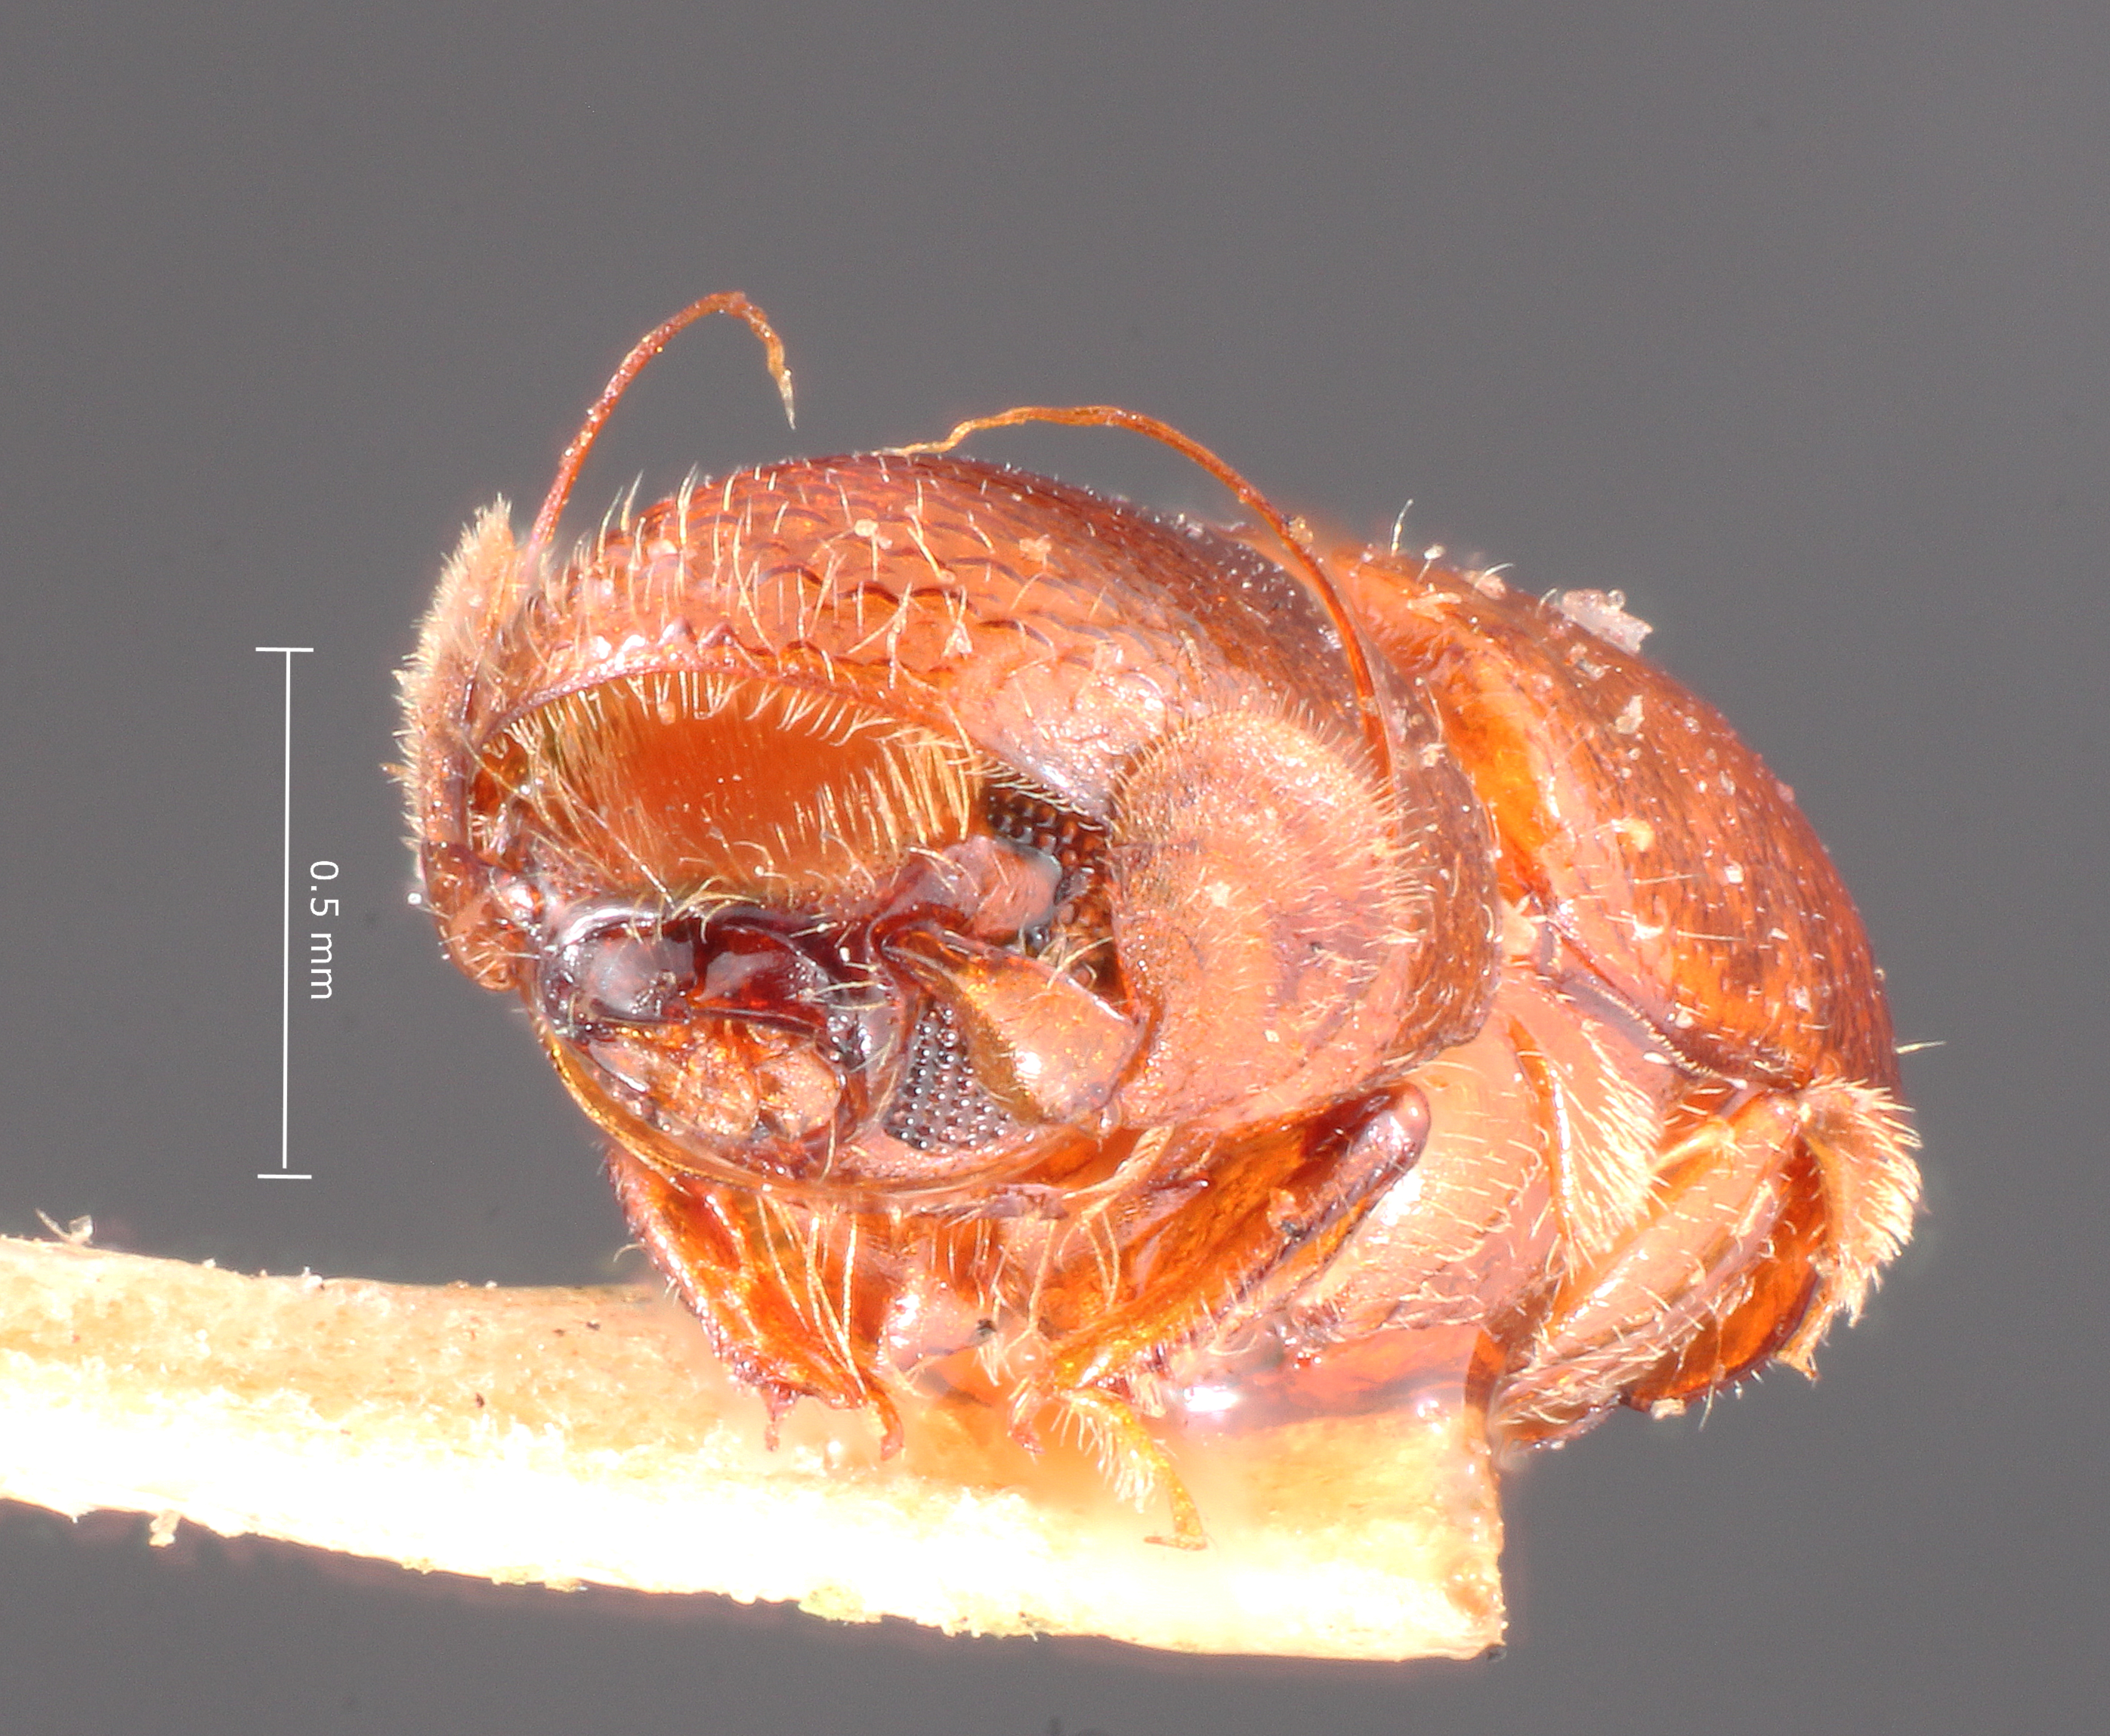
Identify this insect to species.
Corthylus spinifer
